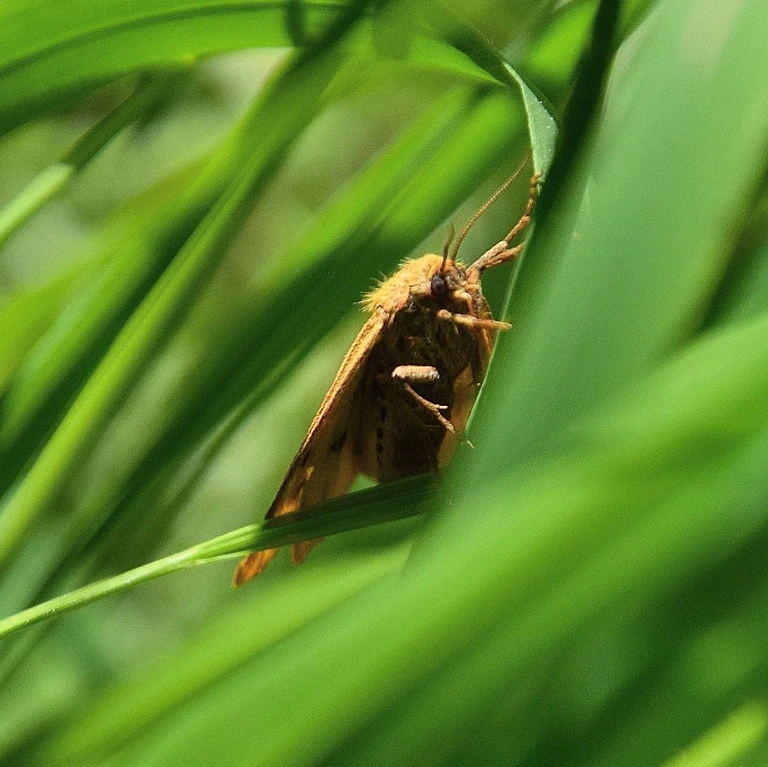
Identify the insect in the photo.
Diacrisia sannio
